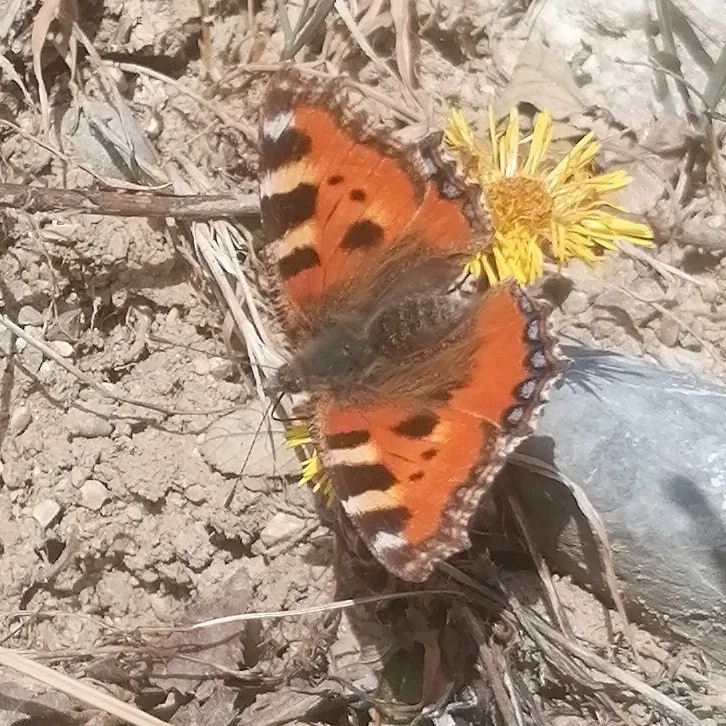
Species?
Aglais urticae
